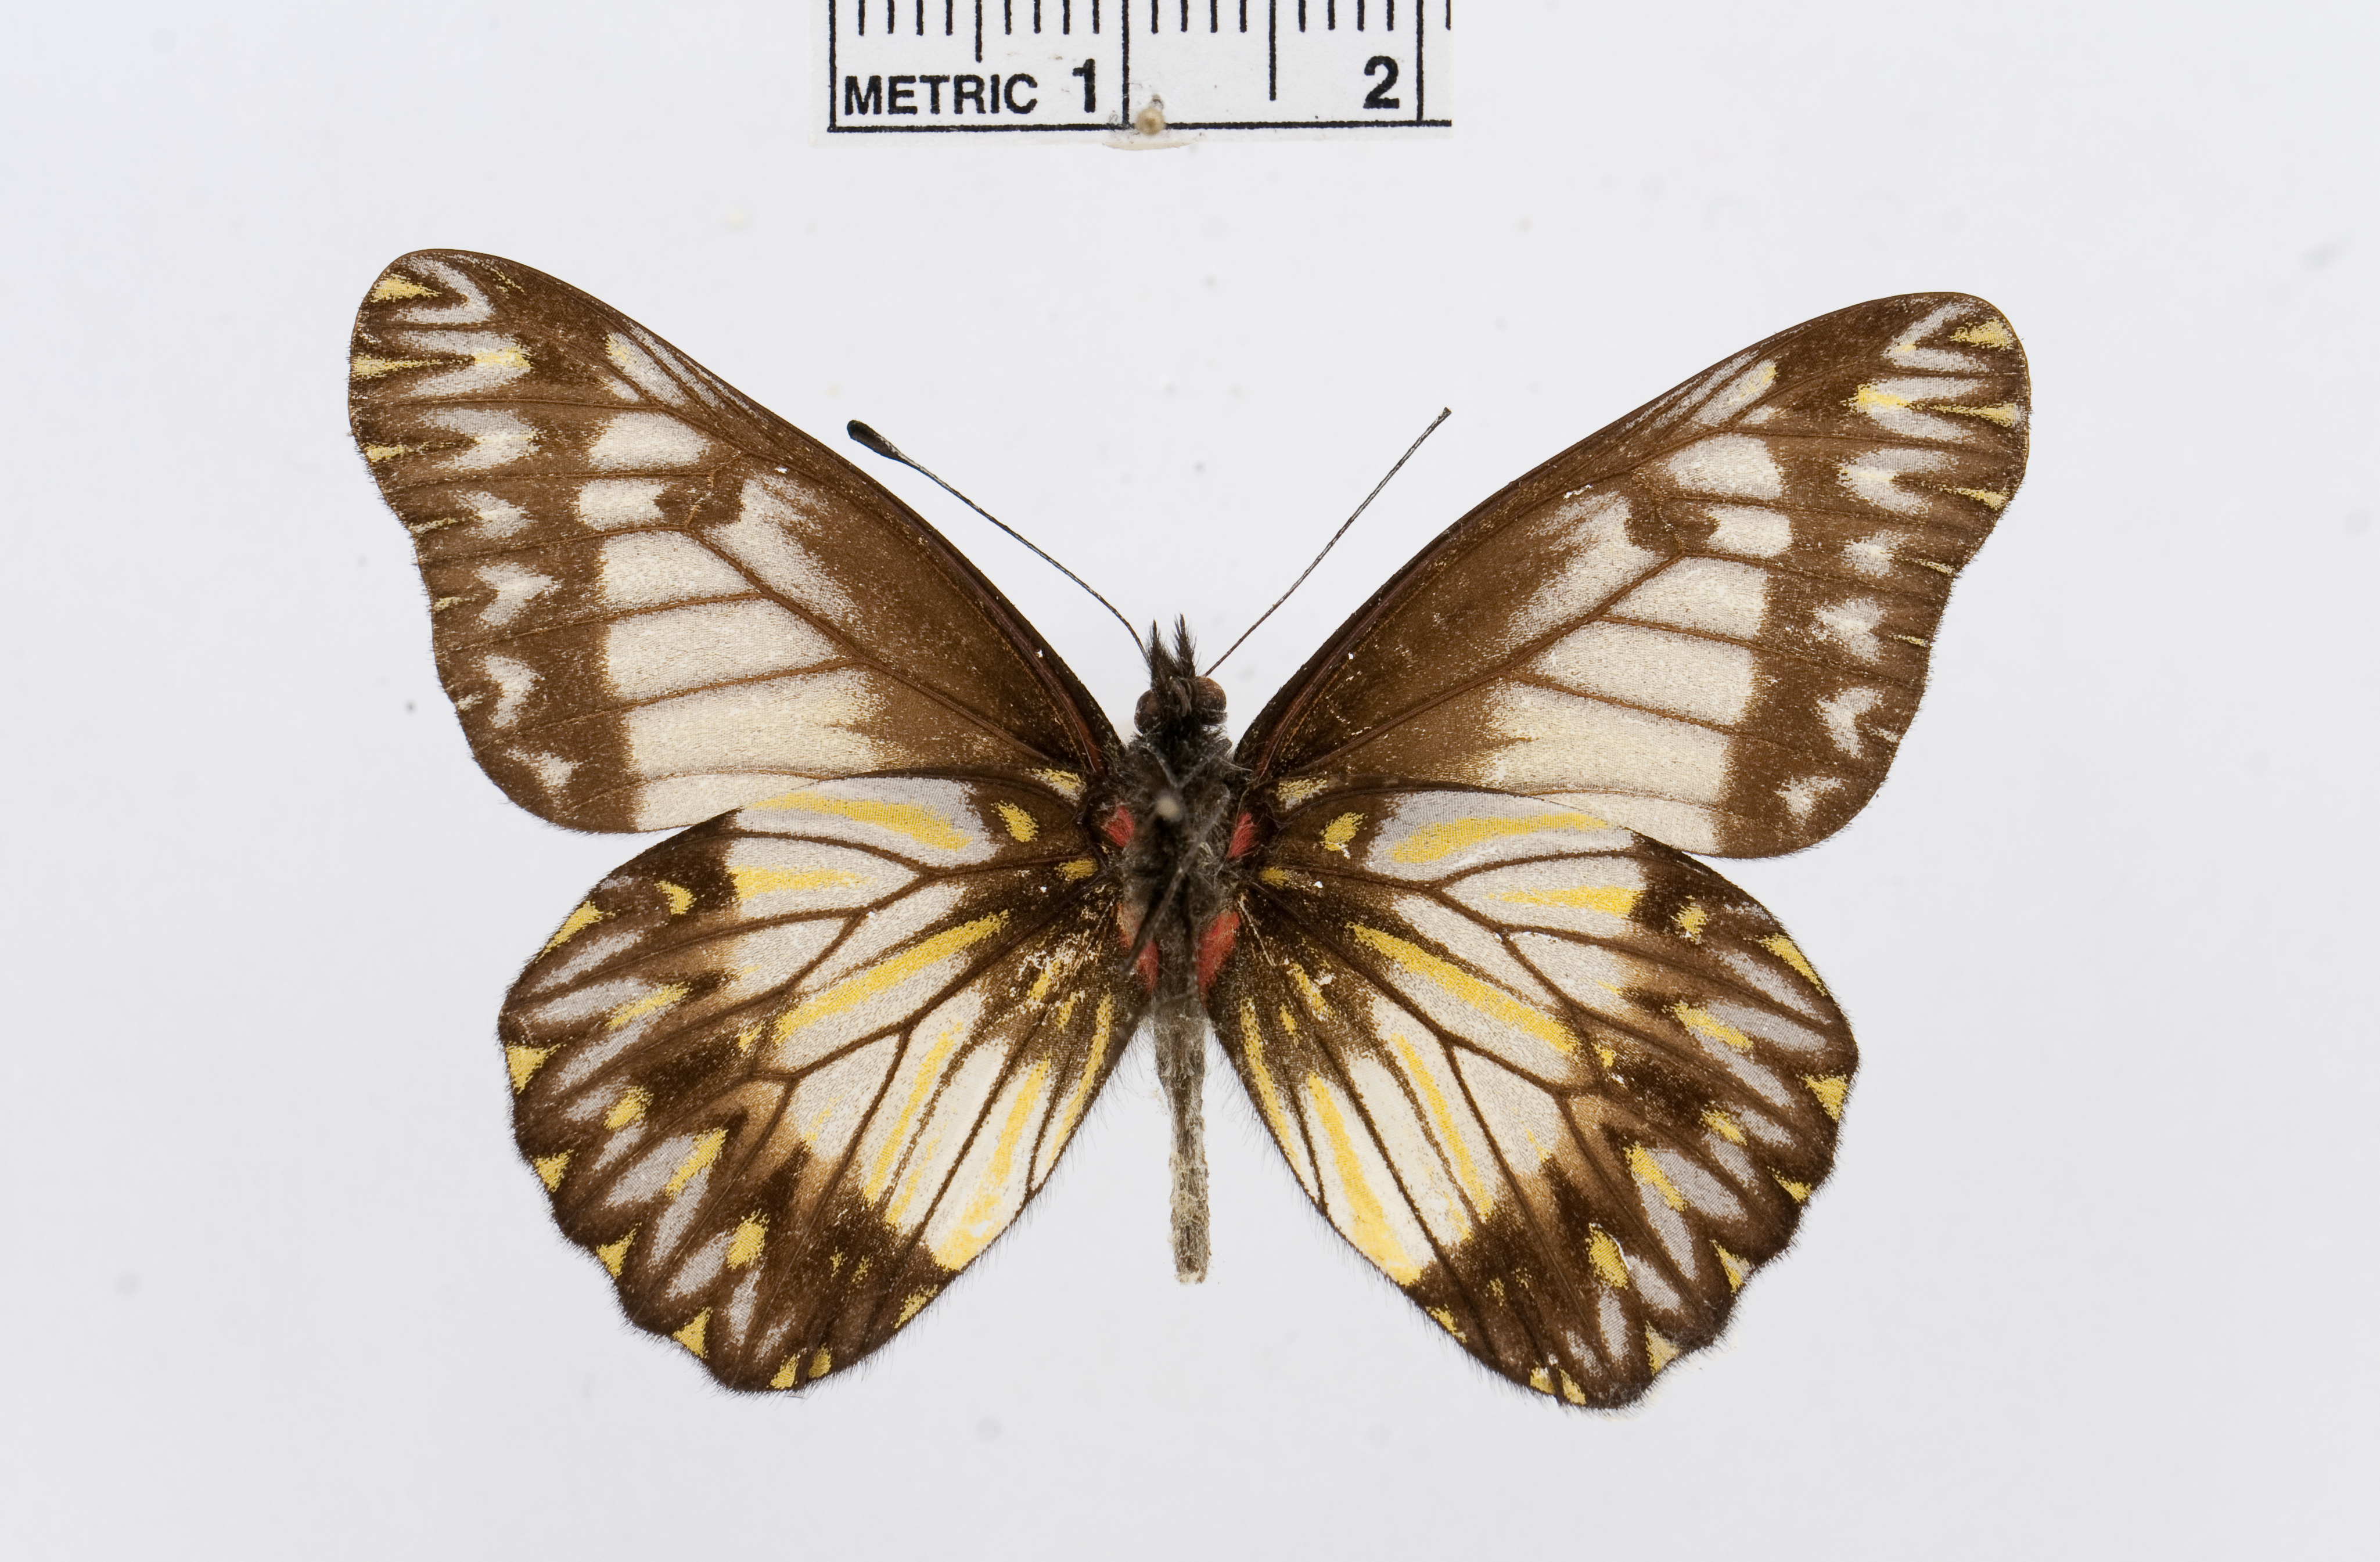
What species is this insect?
Catasticta anaitis
